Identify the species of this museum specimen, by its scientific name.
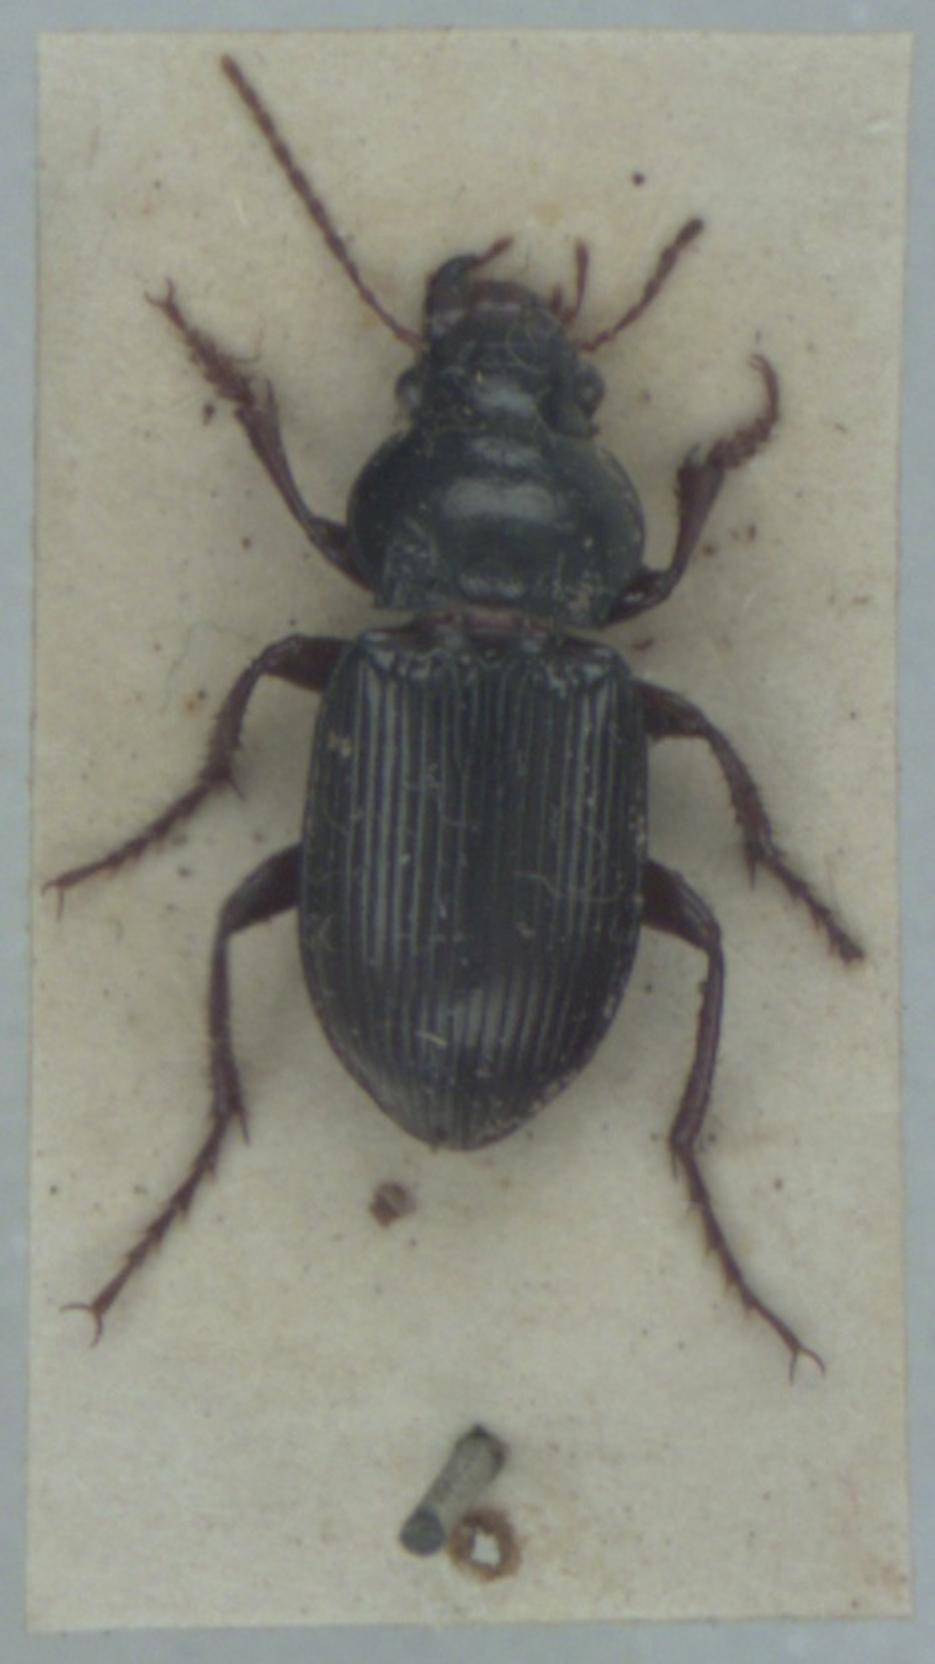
Amara aulica
